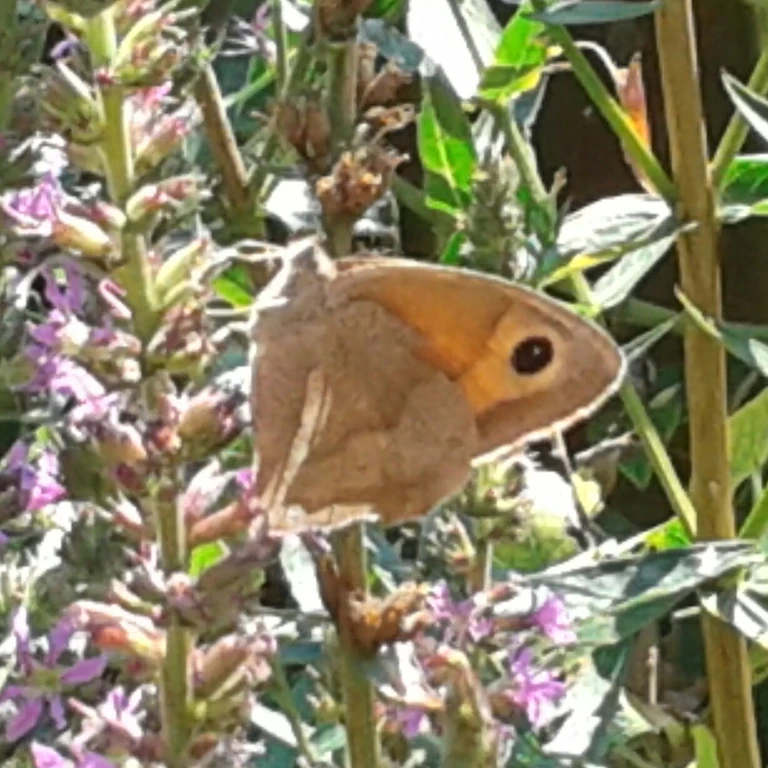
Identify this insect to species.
Maniola jurtina
